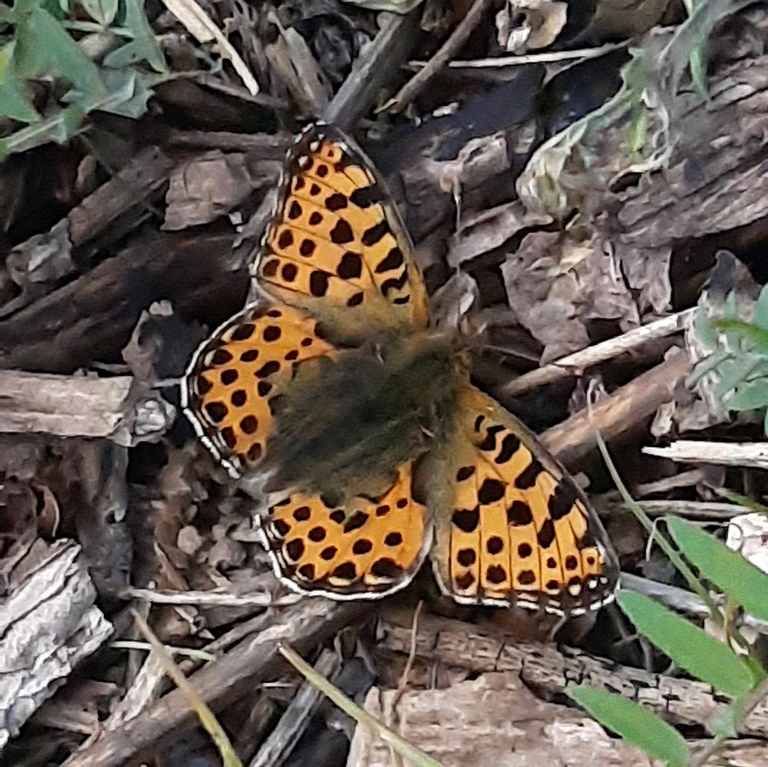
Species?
Issoria lathonia
